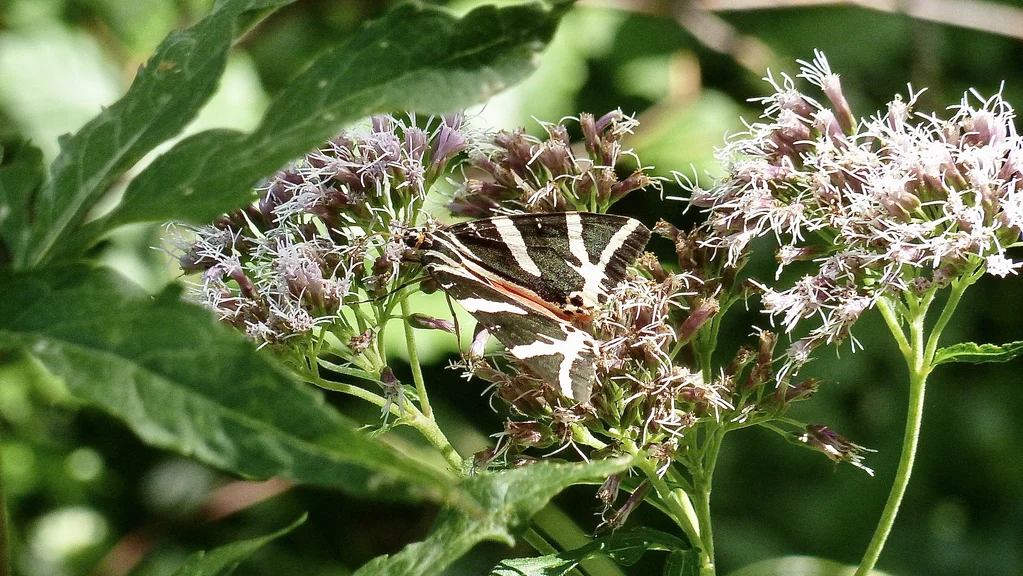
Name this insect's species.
Euplagia quadripunctaria
